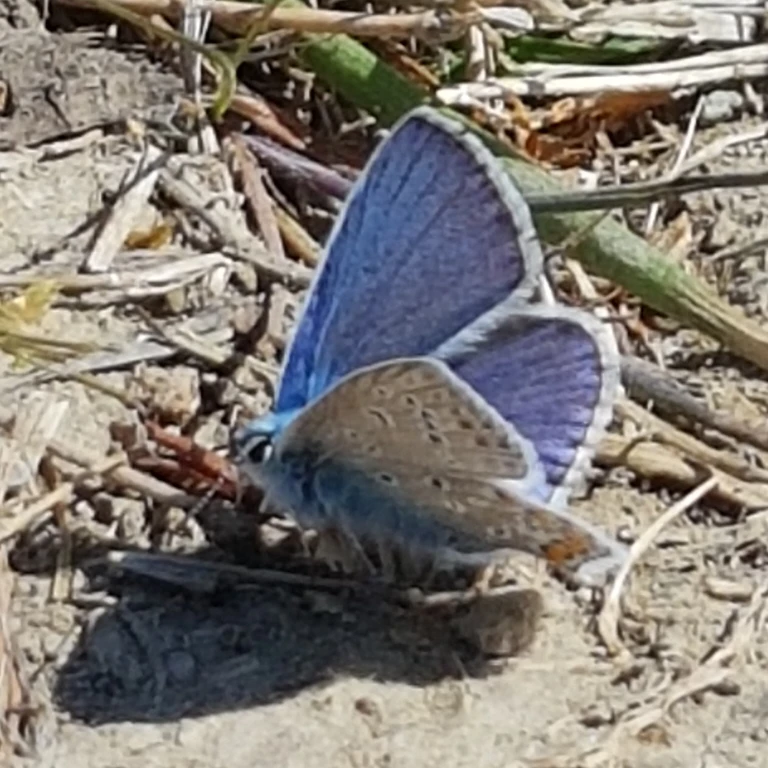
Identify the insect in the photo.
Polyommatus icarus
